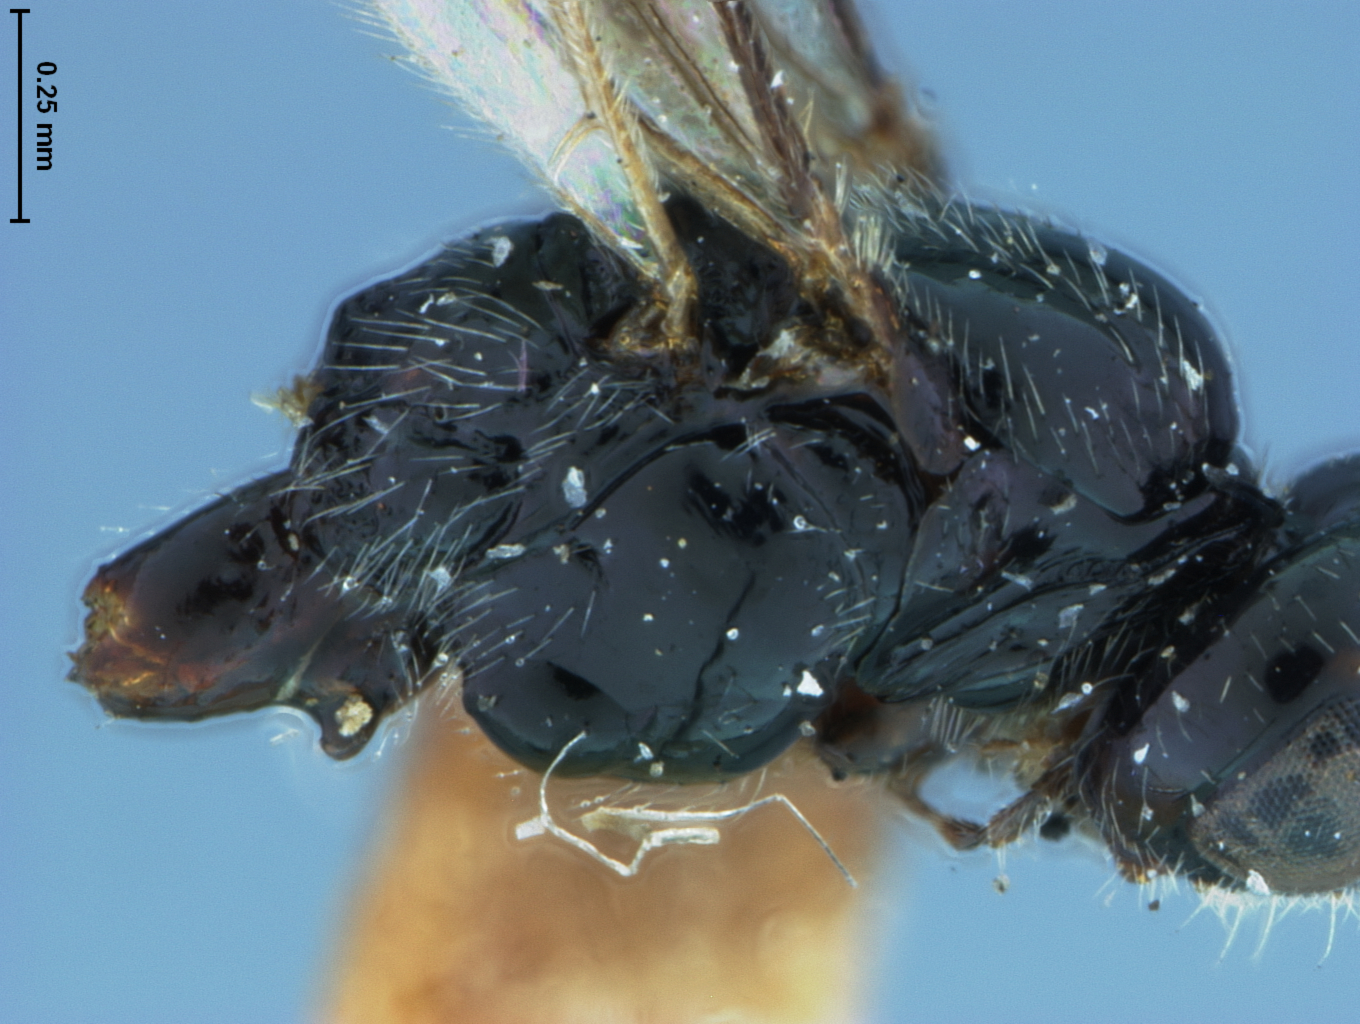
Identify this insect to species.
Microbracon suleifrons
